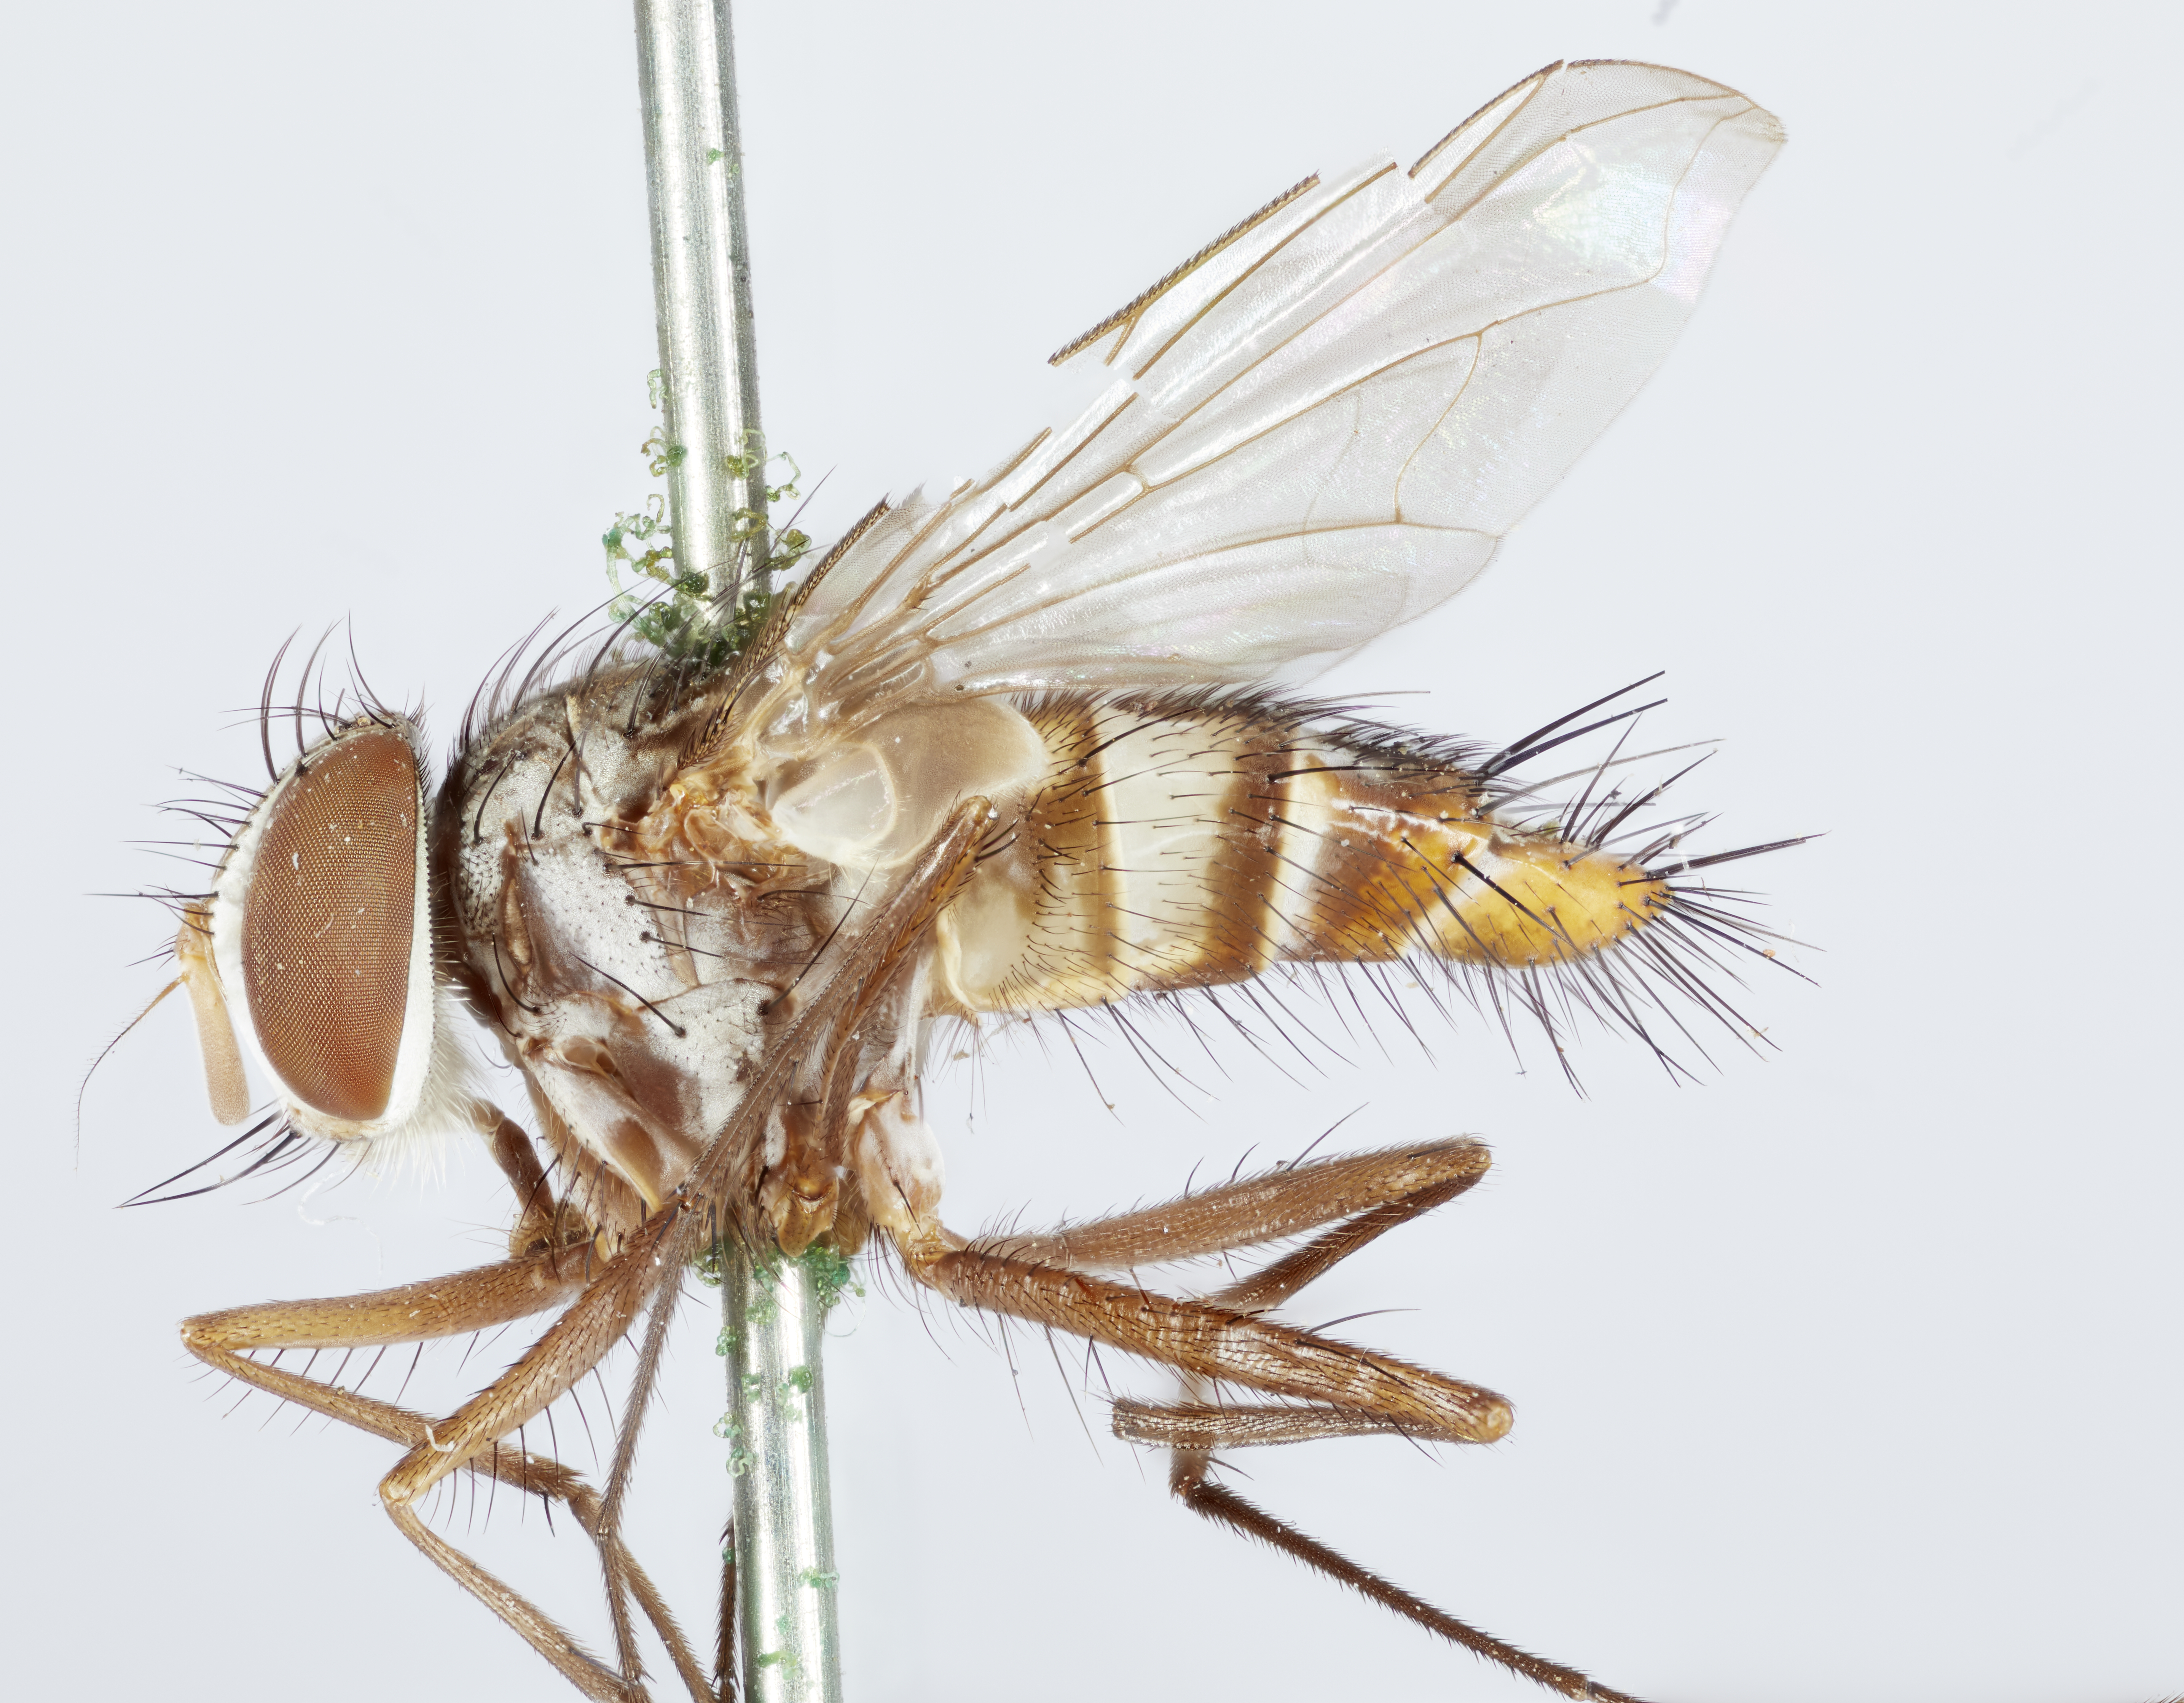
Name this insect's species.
Thelairodes ischyri
